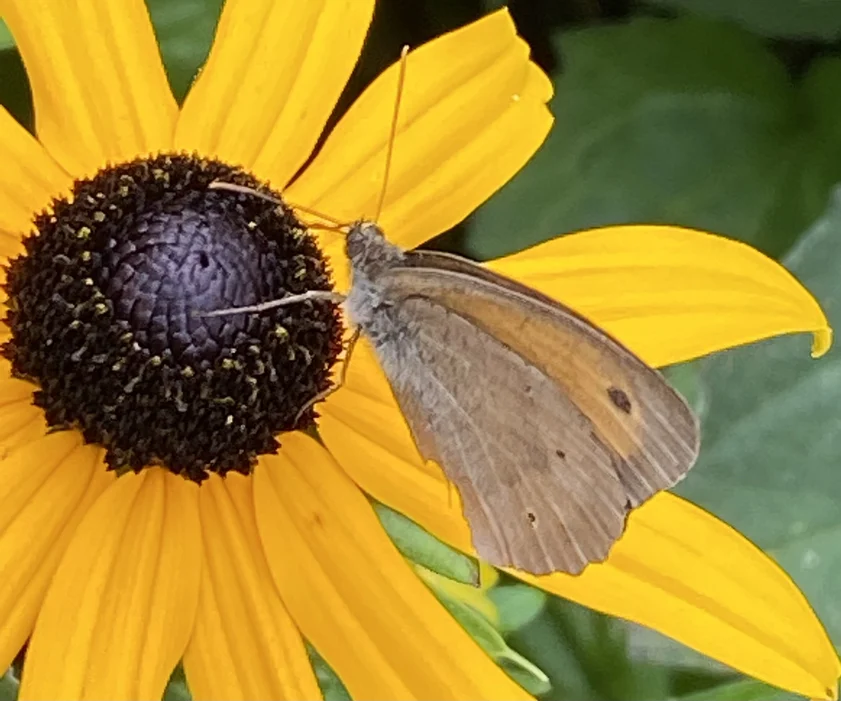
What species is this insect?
Maniola jurtina
